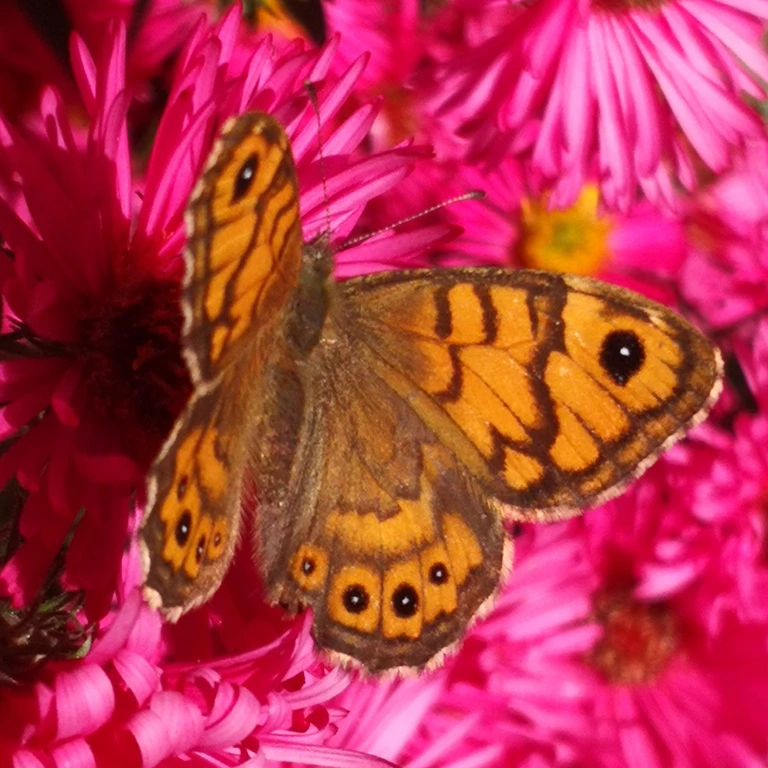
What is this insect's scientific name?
Lasiommata megera (also Pararge megera)
